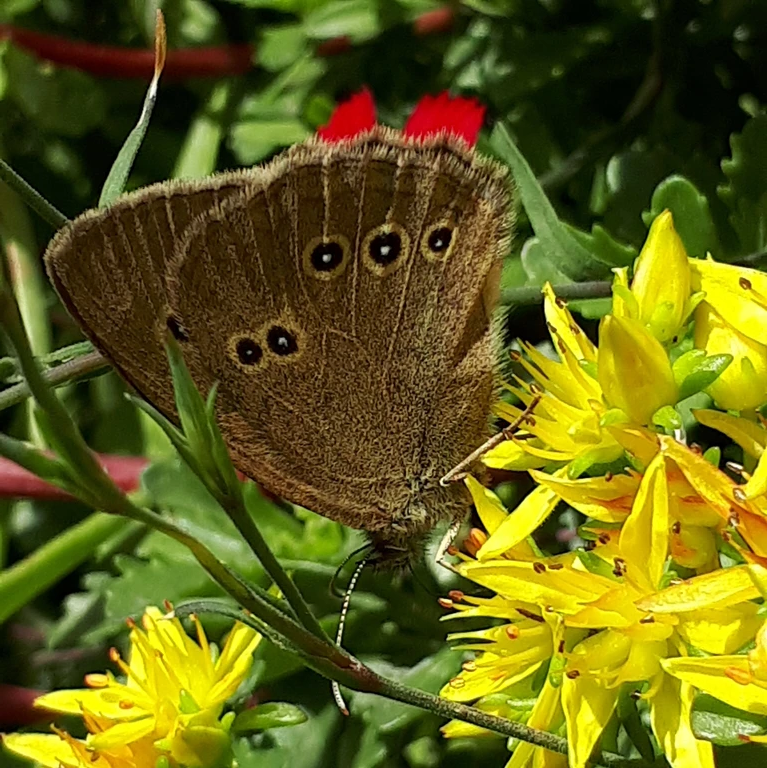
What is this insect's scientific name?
Aphantopus hyperantus
